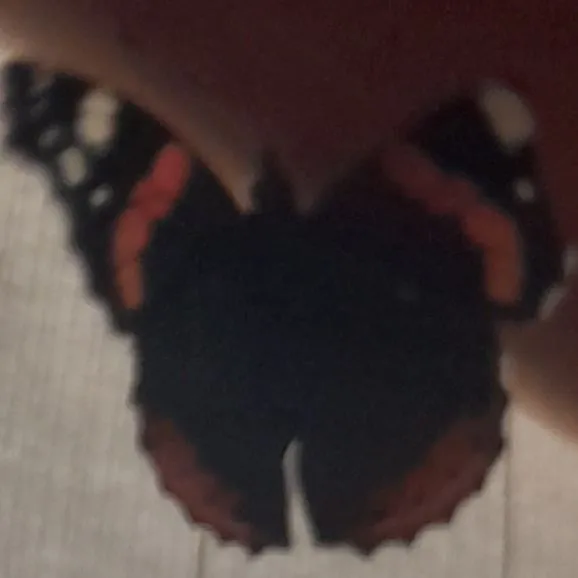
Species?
Vanessa atalanta
